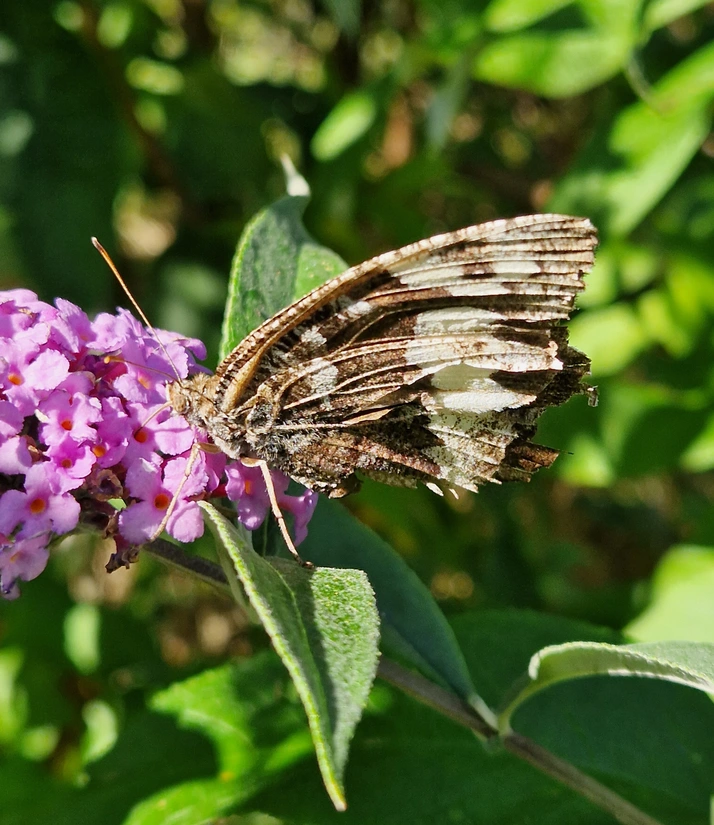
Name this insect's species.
Brintesia circe
